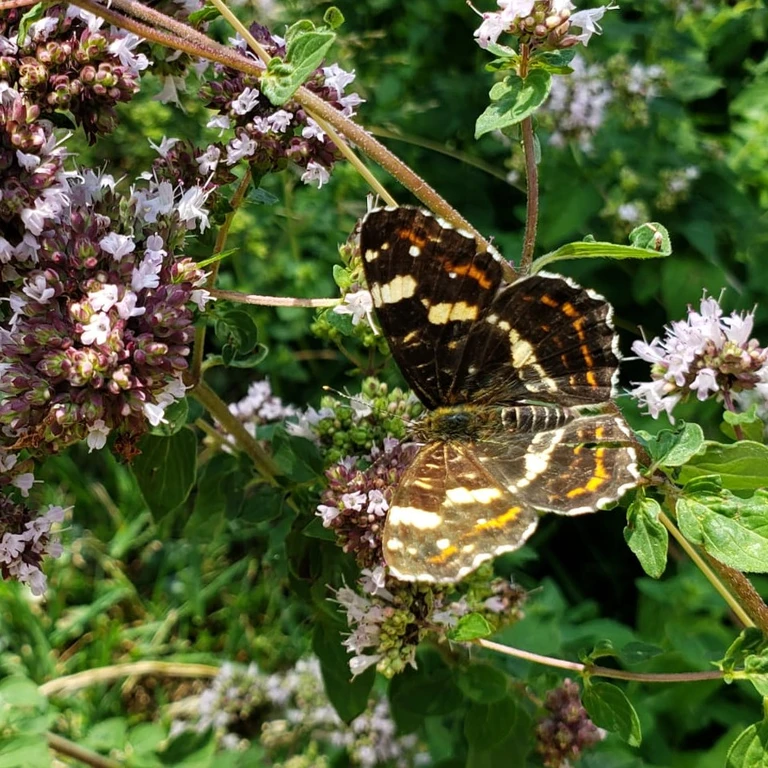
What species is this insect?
Araschnia levana
